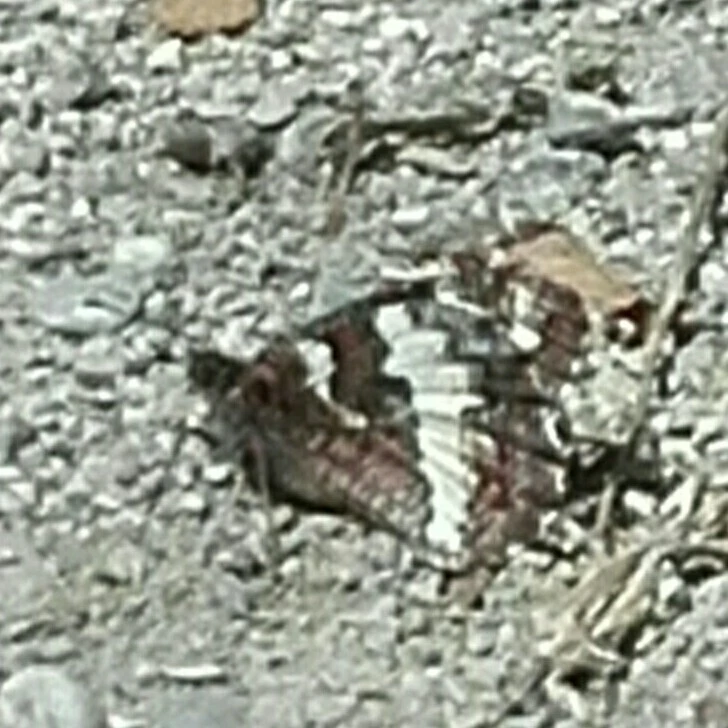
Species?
Brintesia circe
